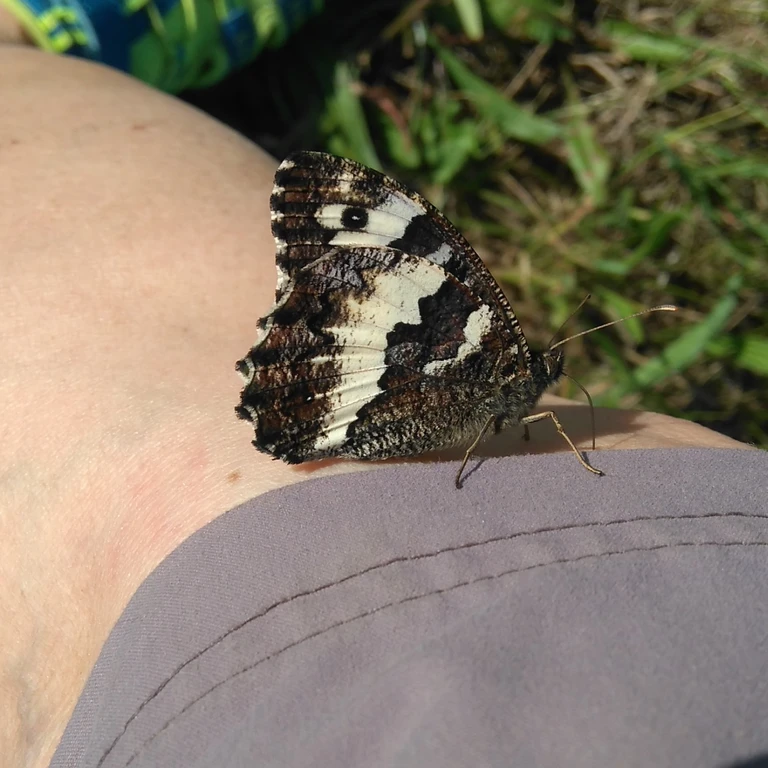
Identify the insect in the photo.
Brintesia circe
